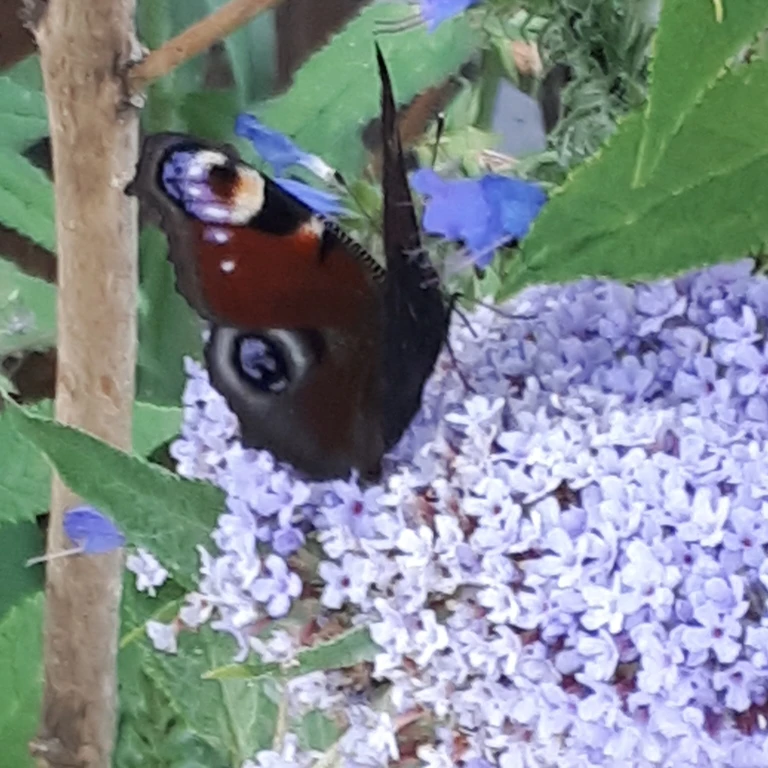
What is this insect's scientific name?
Aglais io
